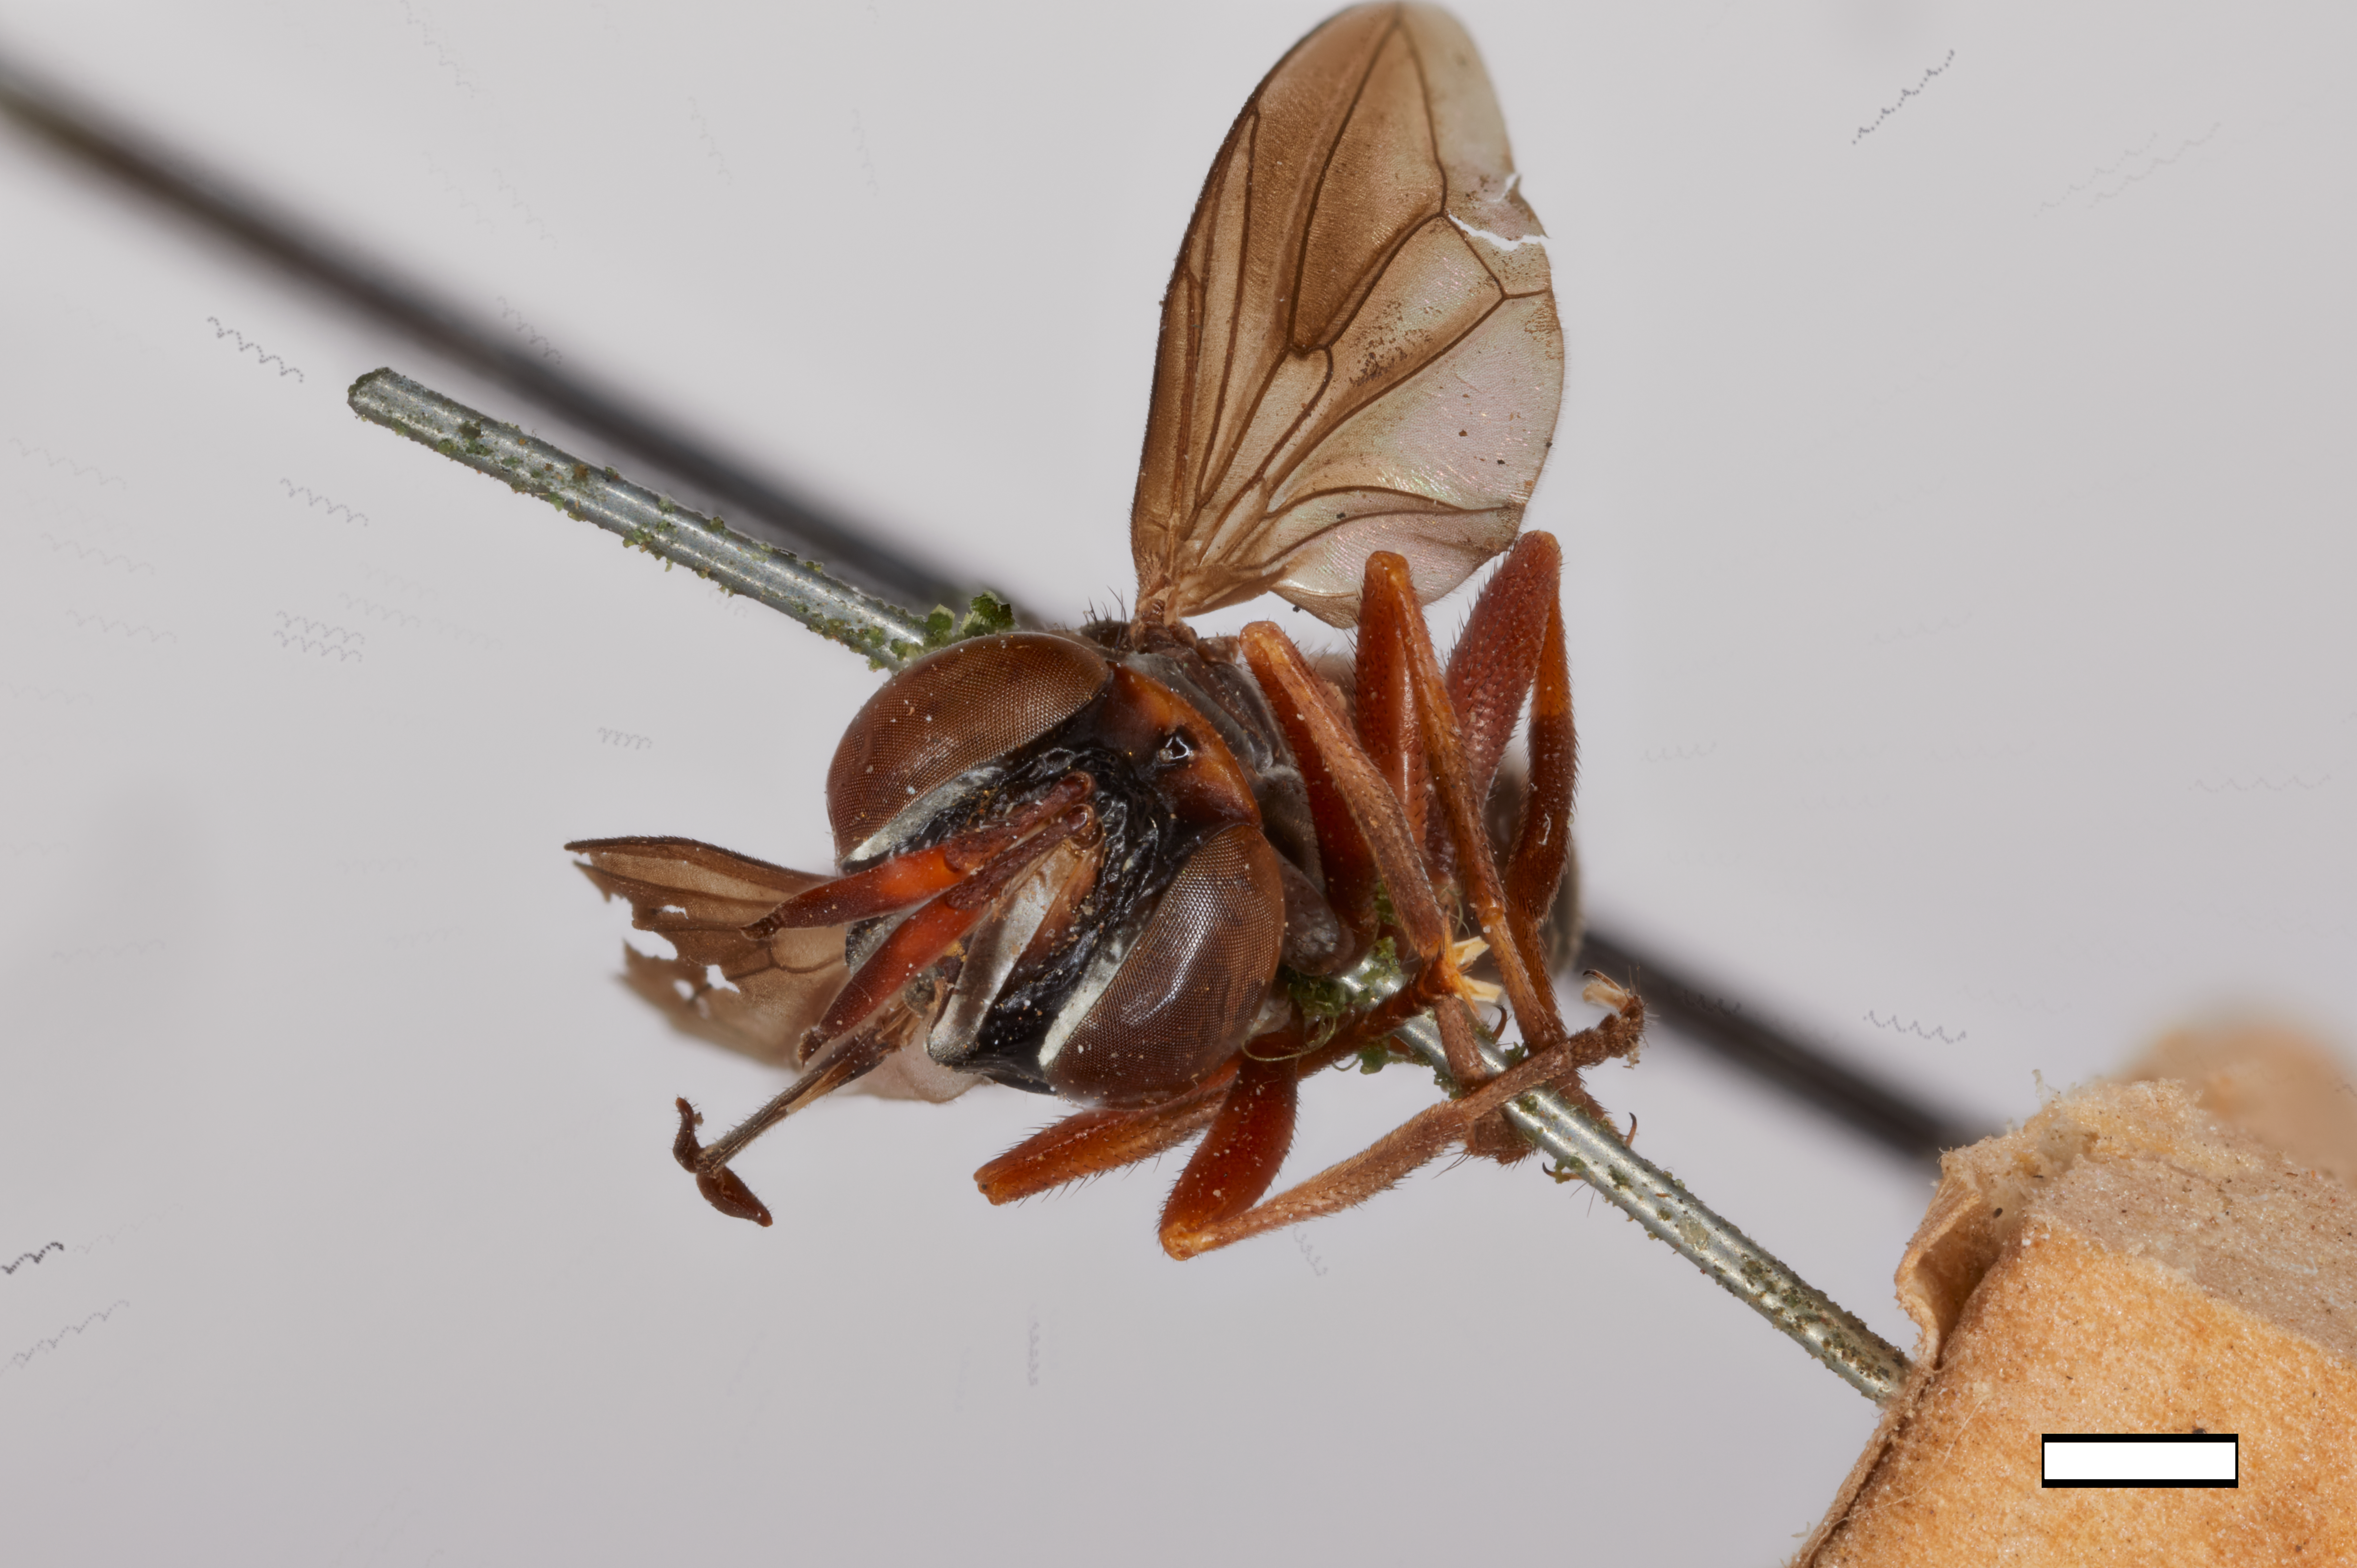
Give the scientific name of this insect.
Microconops rufofemoris
